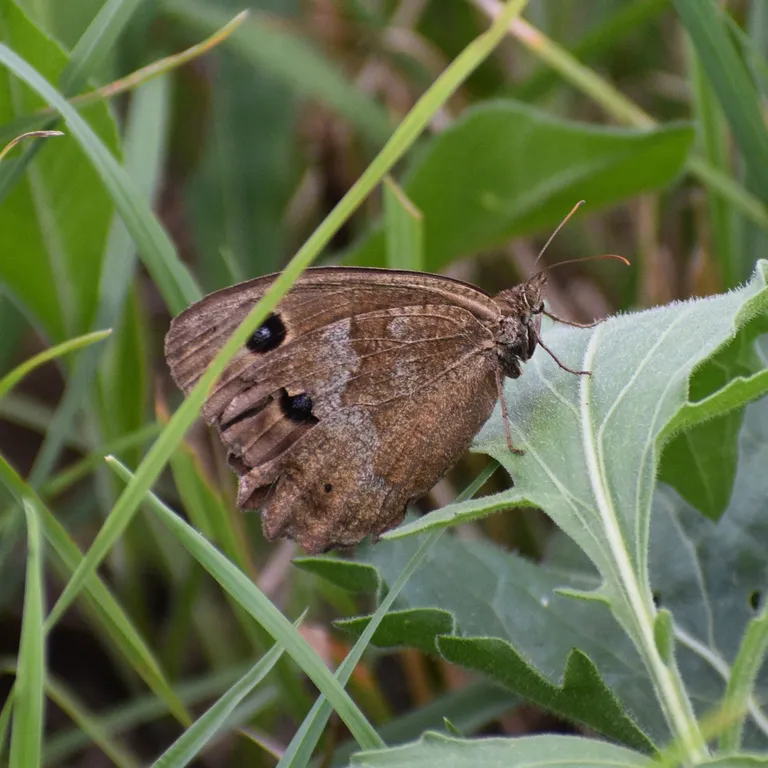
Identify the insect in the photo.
Minois dryas
